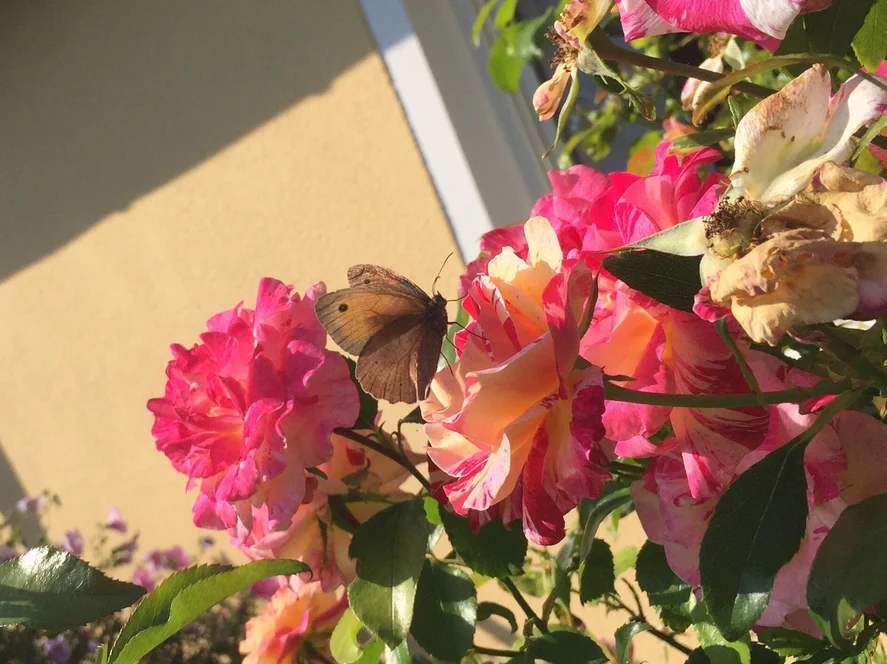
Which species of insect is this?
Maniola jurtina
